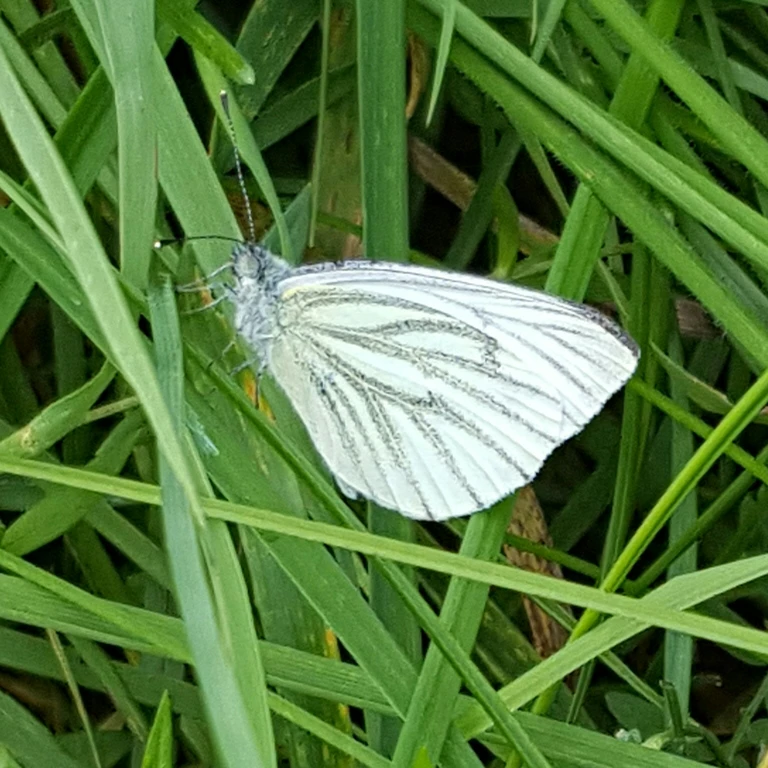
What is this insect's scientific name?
Pieris napi
